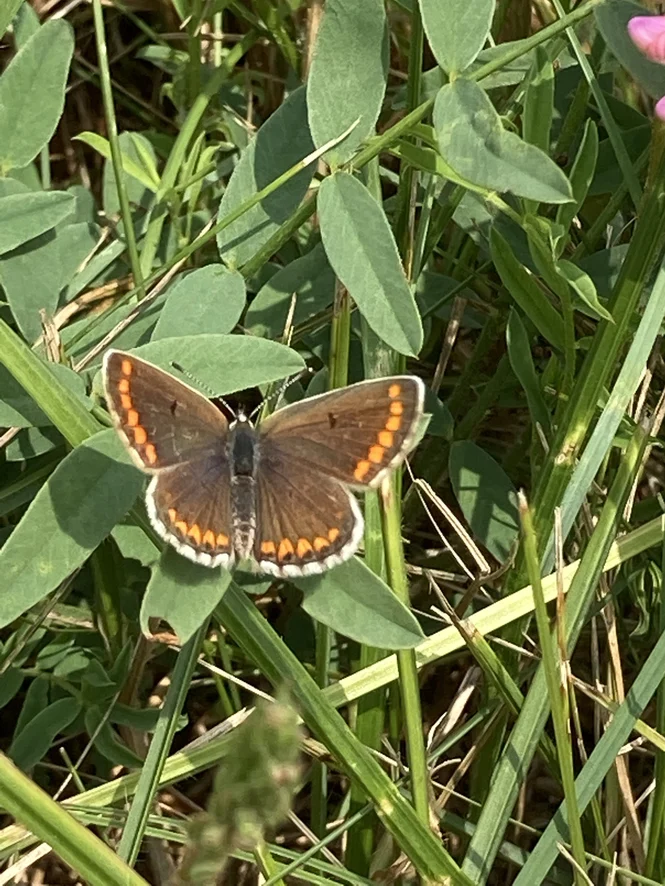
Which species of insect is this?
Aricia agestis/artaxerxes
